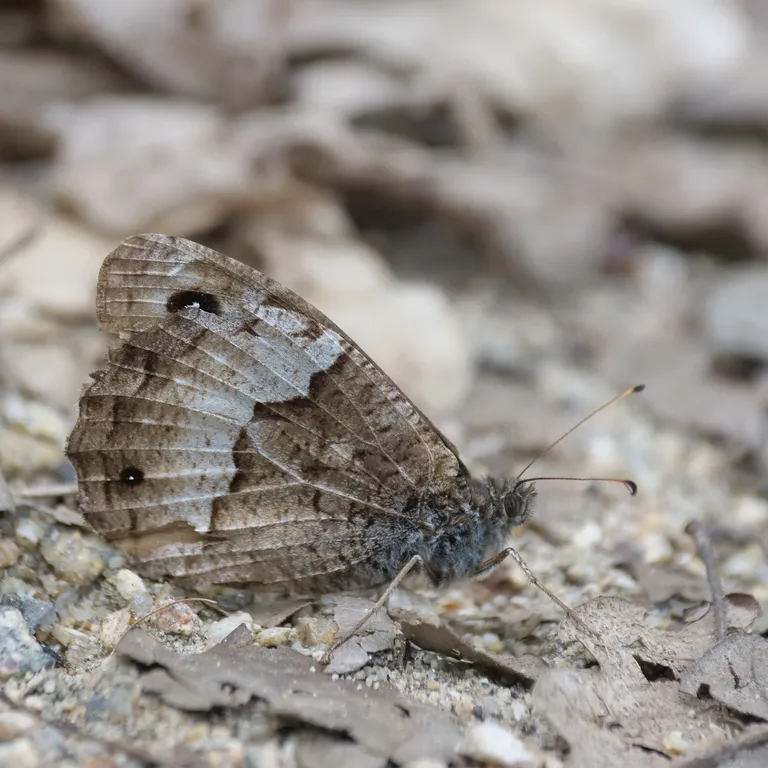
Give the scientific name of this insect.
Hipparchia fagi
